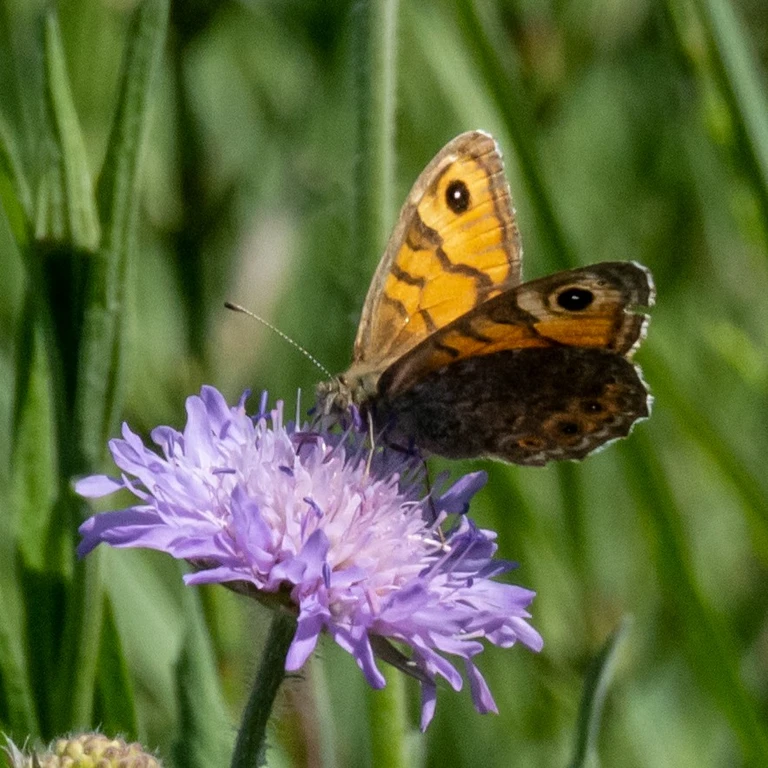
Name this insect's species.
Lasiommata megera (also Pararge megera)
